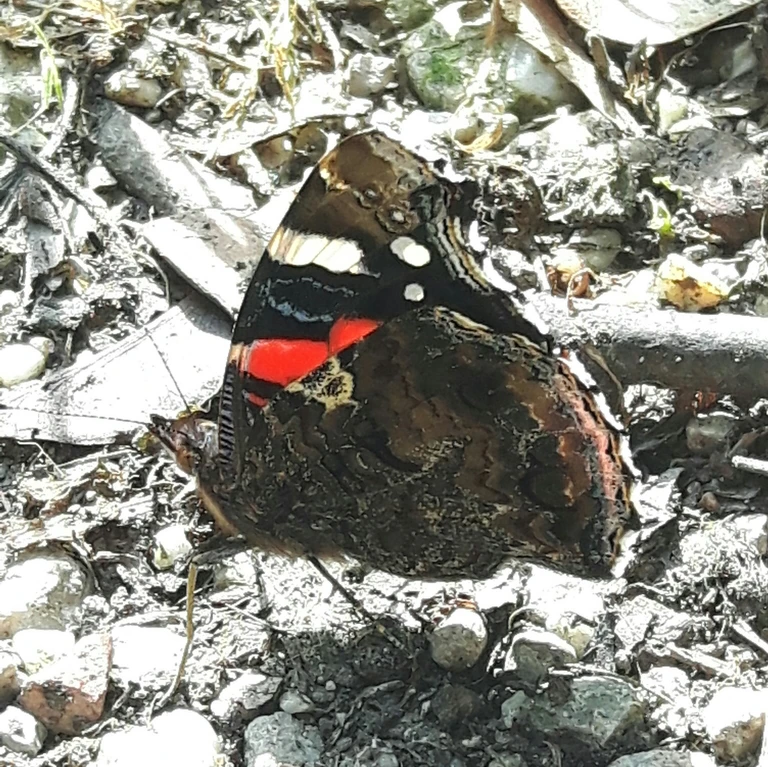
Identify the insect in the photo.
Vanessa atalanta
